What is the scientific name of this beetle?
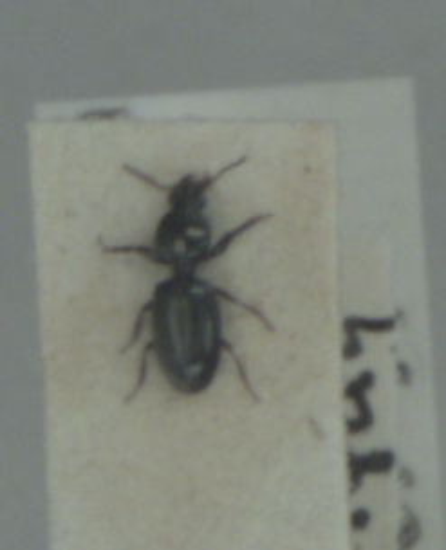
Dyschirius aeneus
